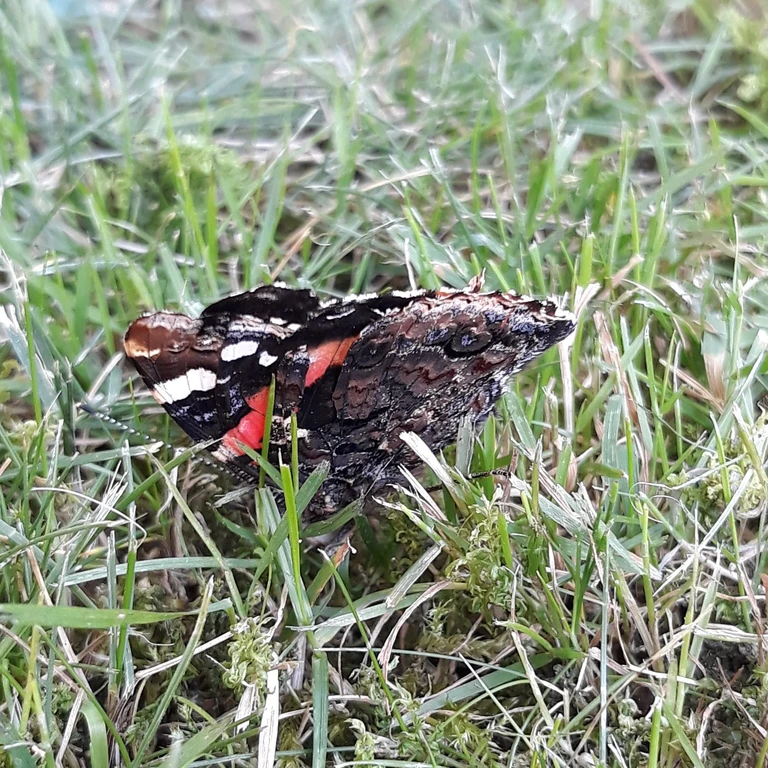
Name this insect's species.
Vanessa atalanta
